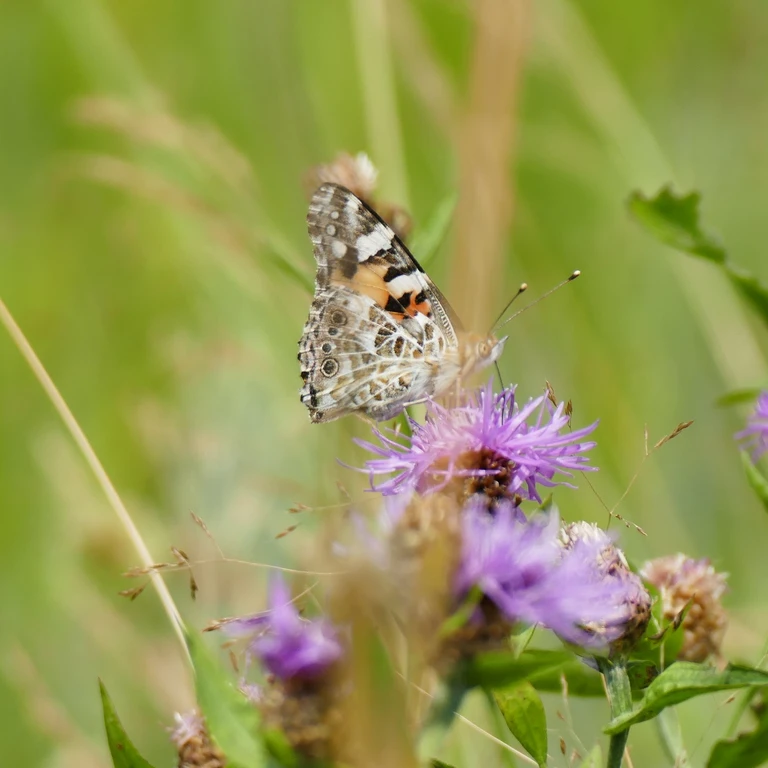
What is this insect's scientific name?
Vanessa cardui
